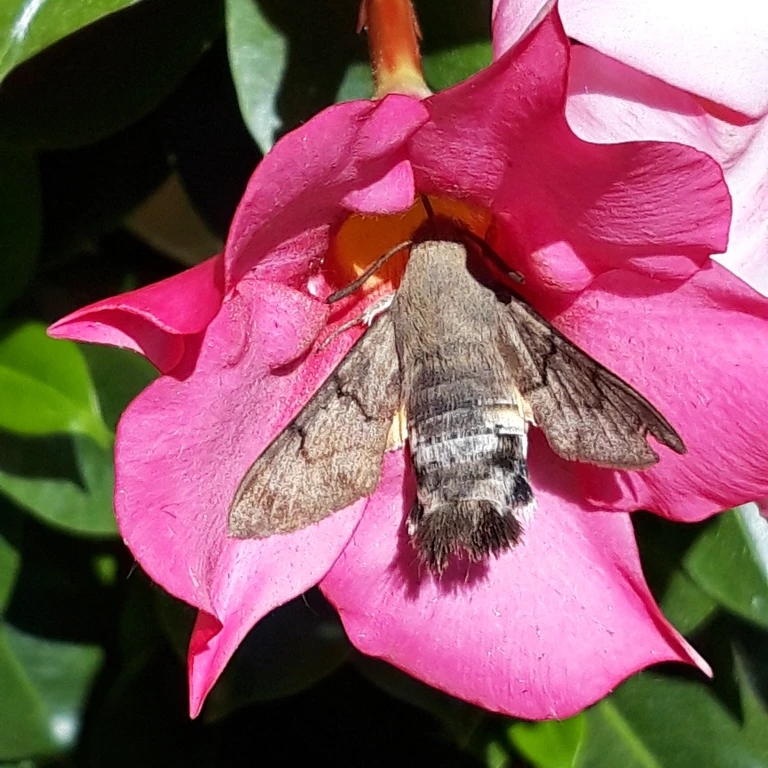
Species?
Macroglossum stellatarum
